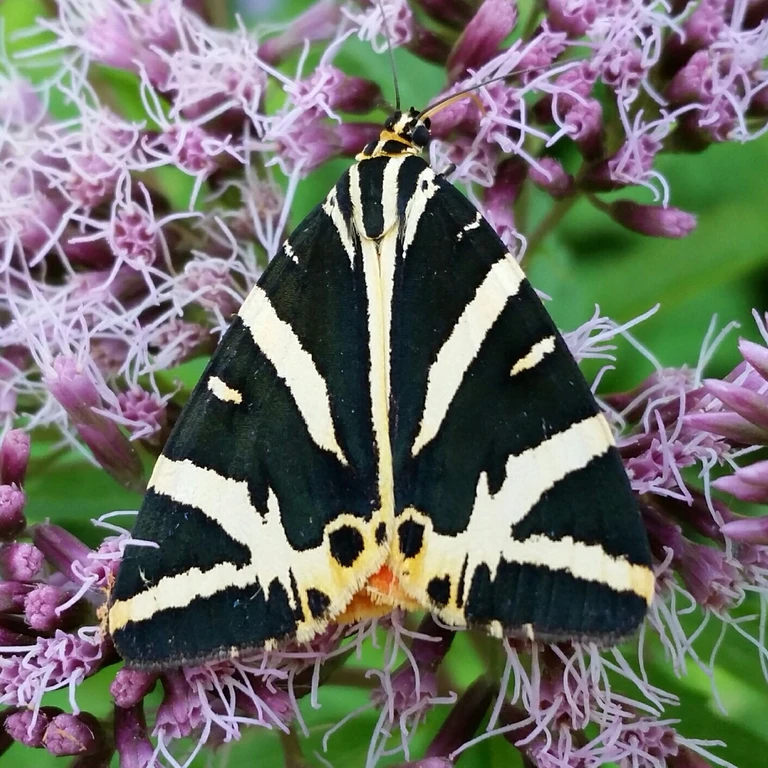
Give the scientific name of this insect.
Euplagia quadripunctaria
